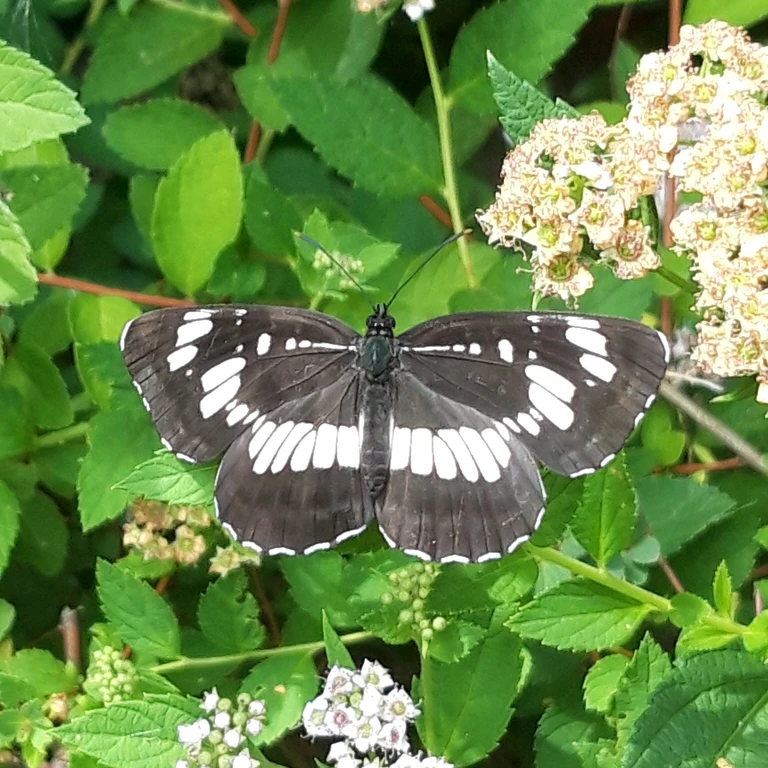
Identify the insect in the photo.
Neptis rivularis
